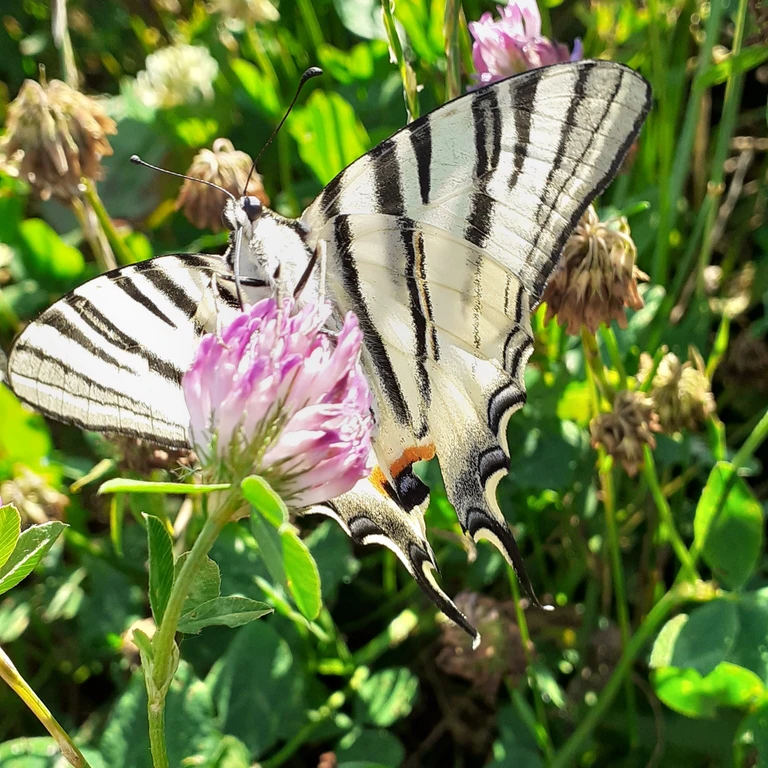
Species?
Iphiclides podalirius
